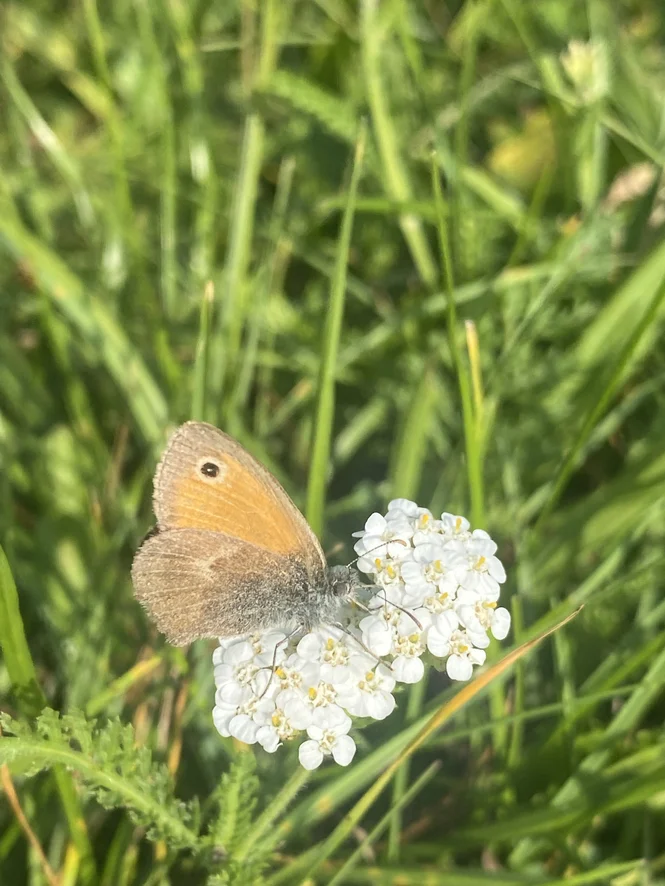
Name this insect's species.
Coenonympha pamphilus
